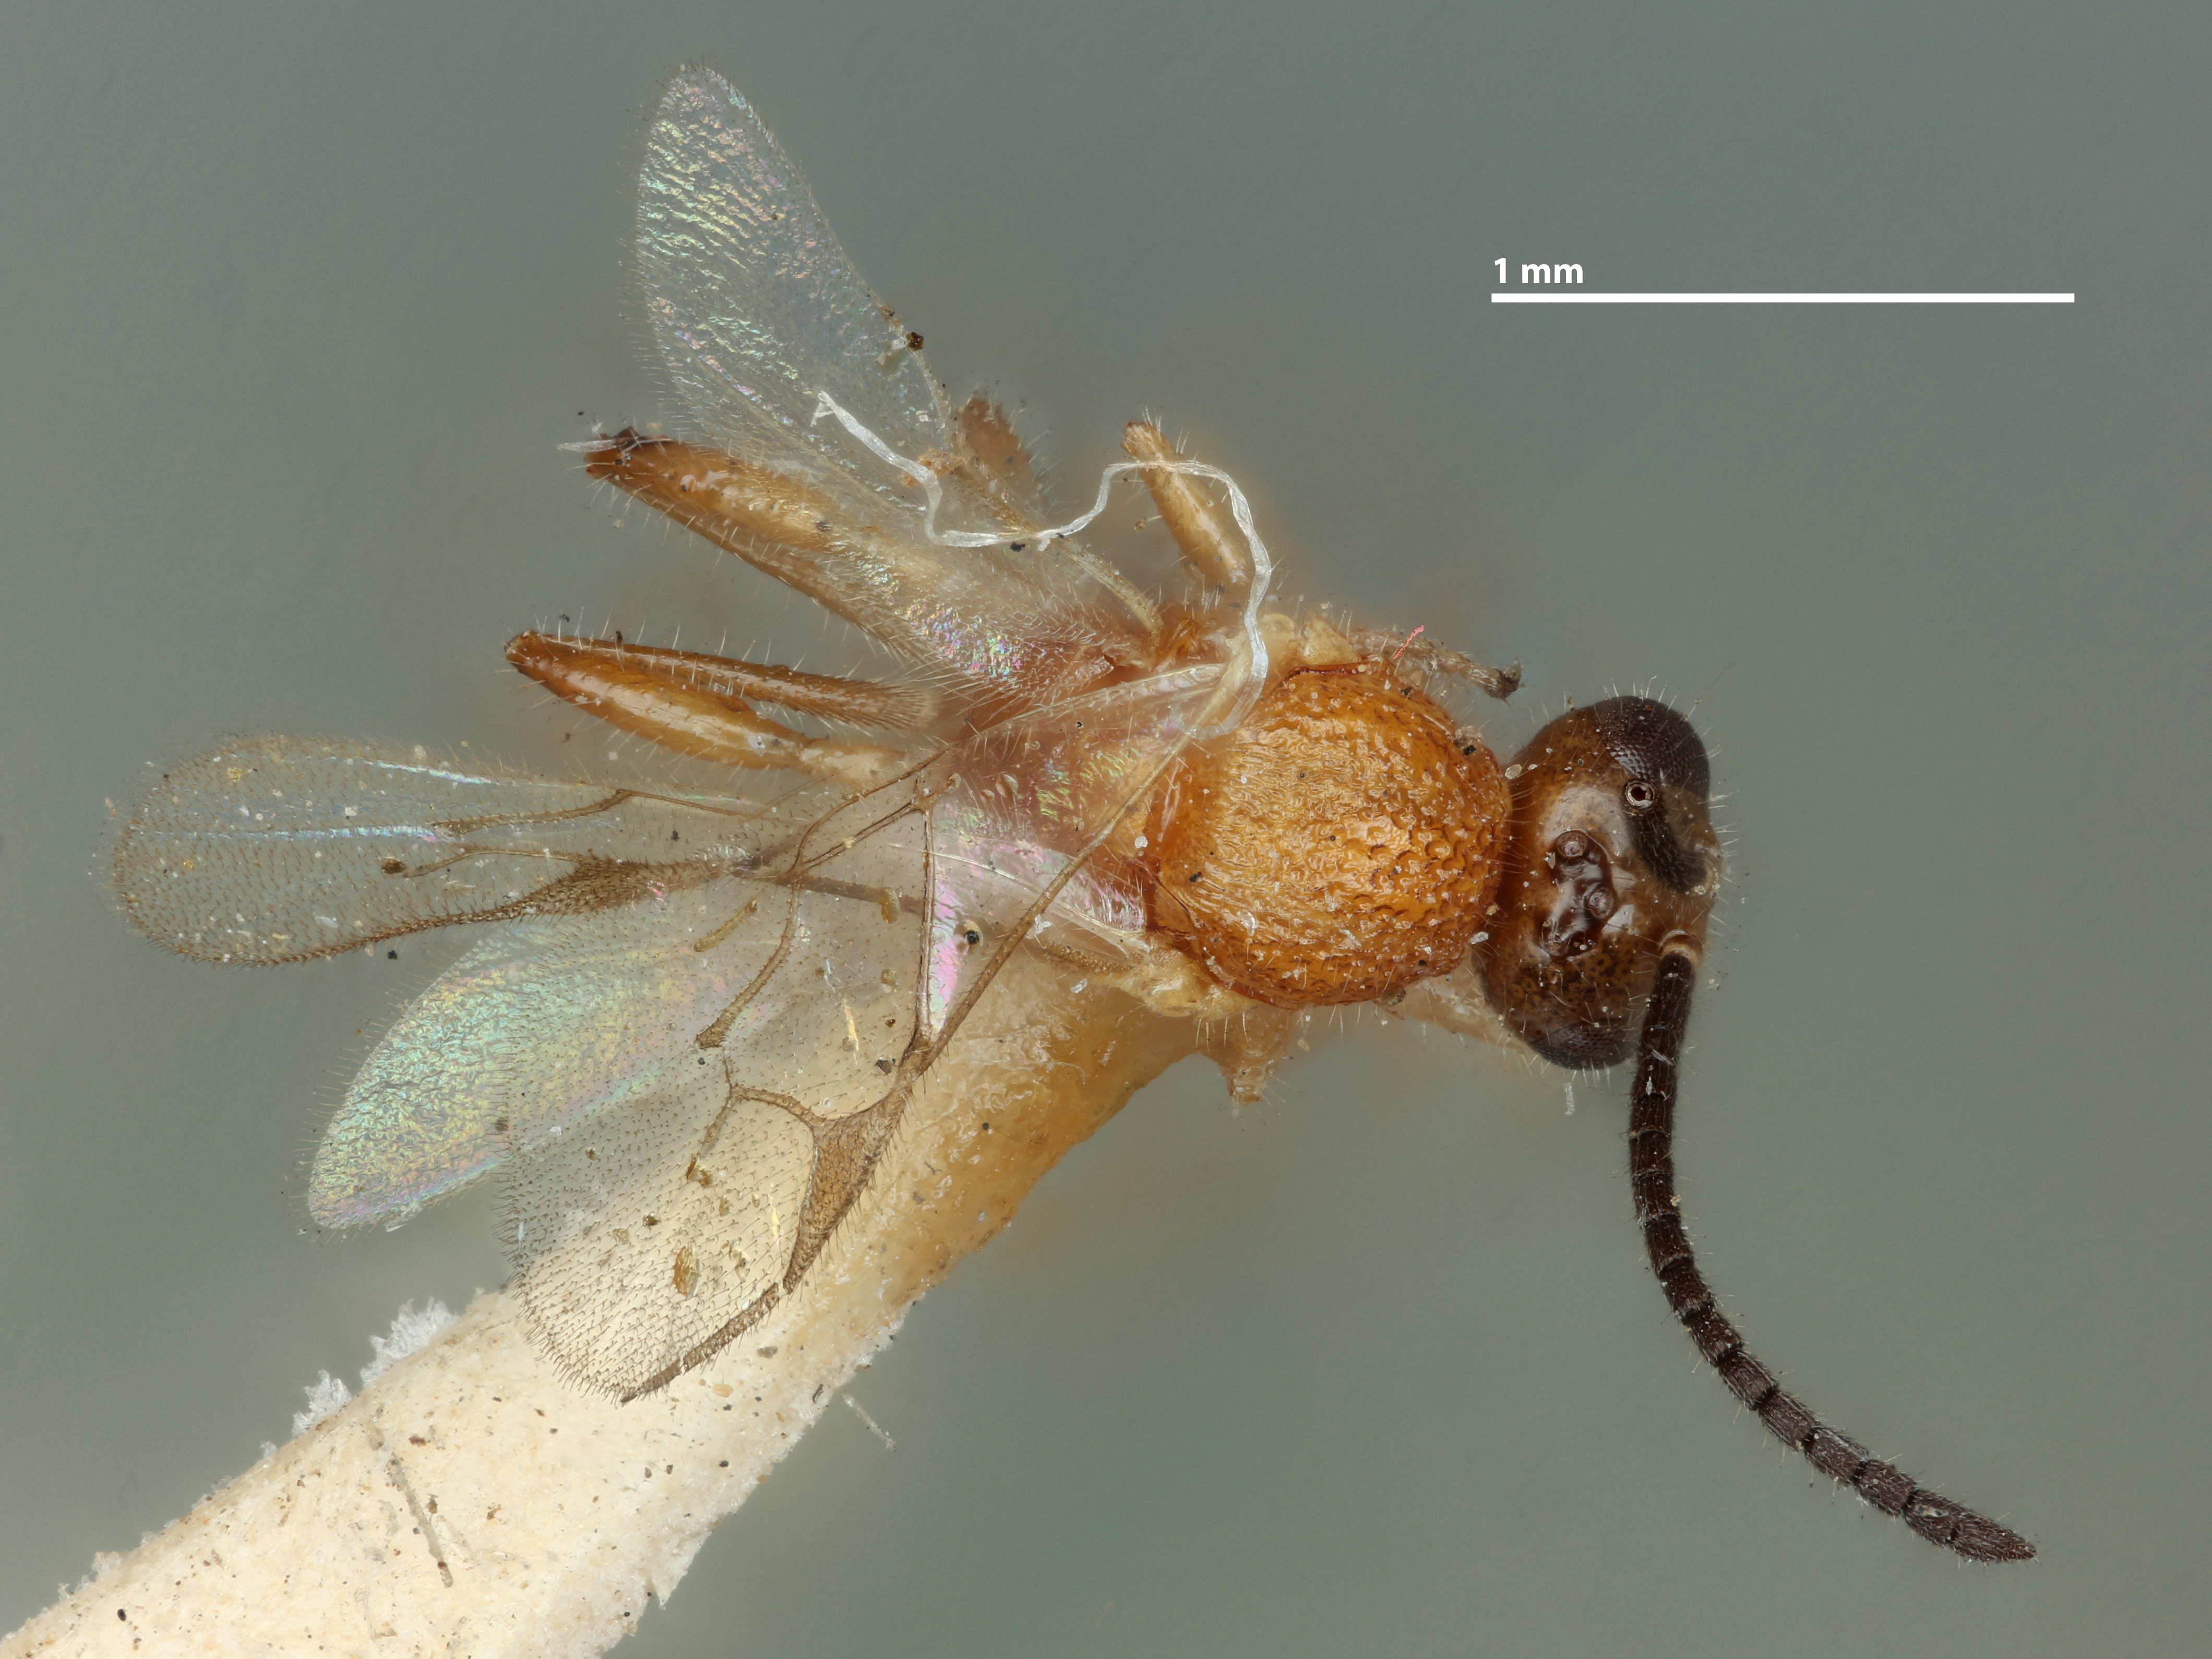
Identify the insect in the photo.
Aphidius pinaphidis
